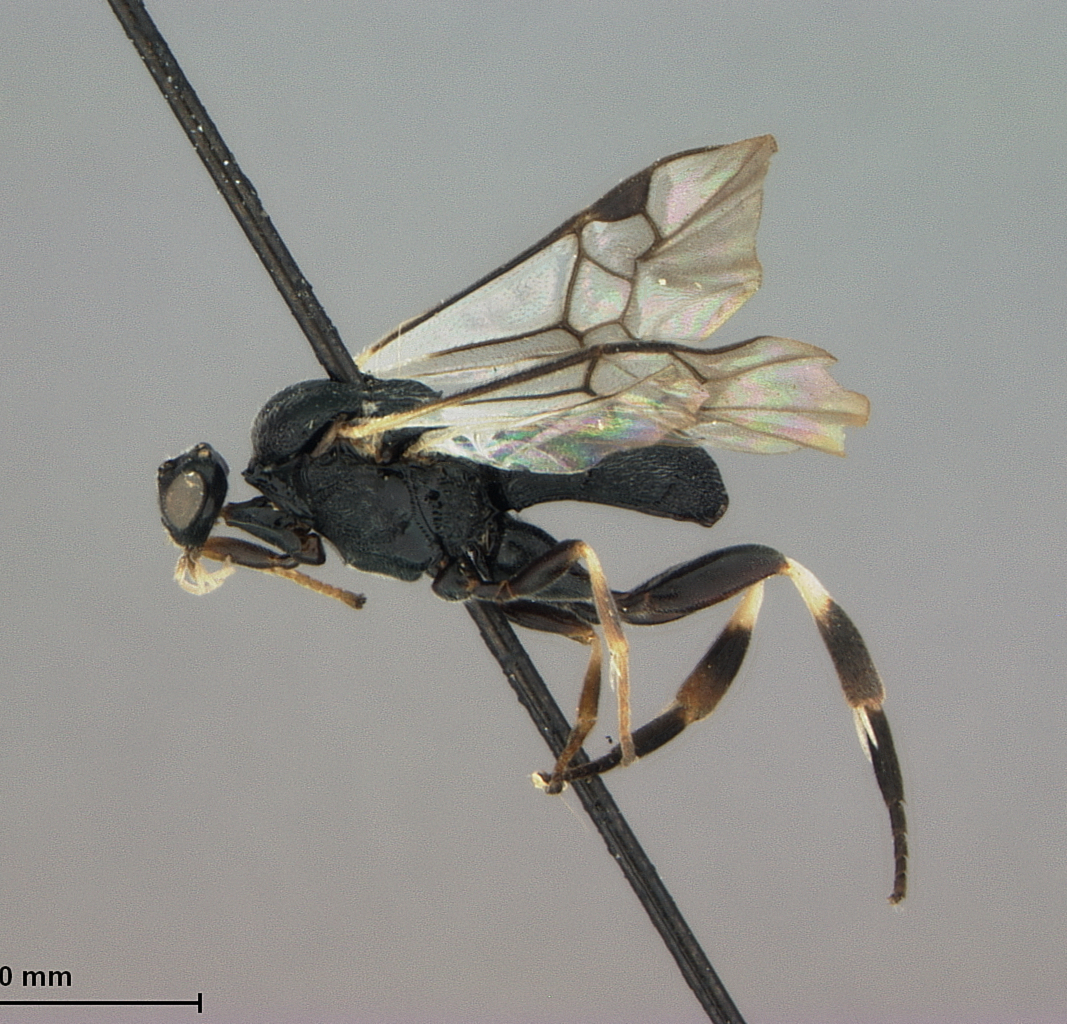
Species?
Fornicia annulipes
